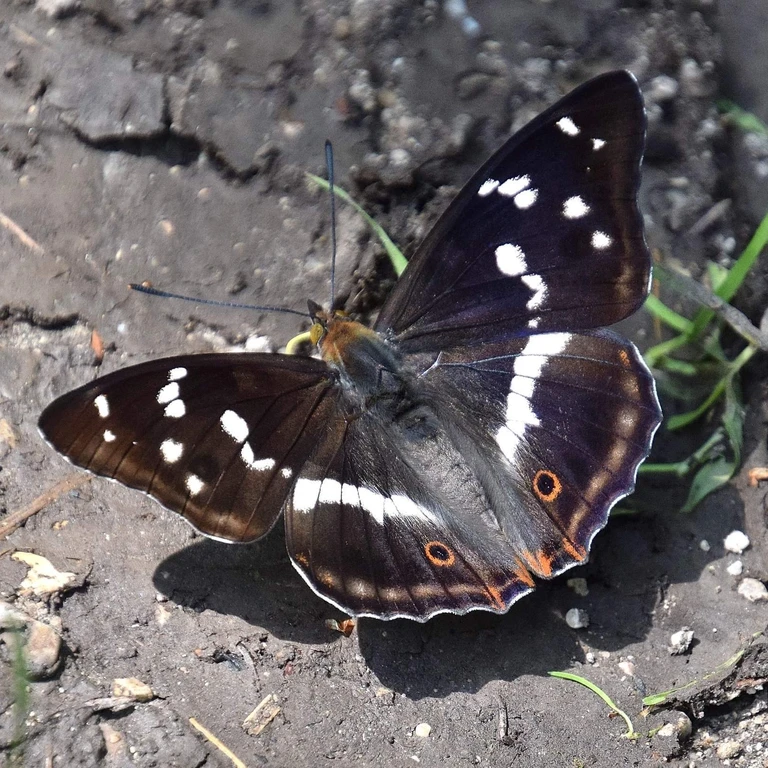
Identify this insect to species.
Apatura iris
